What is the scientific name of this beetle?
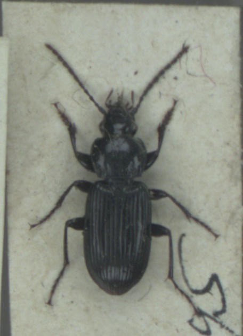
Pterostichus nigrita
